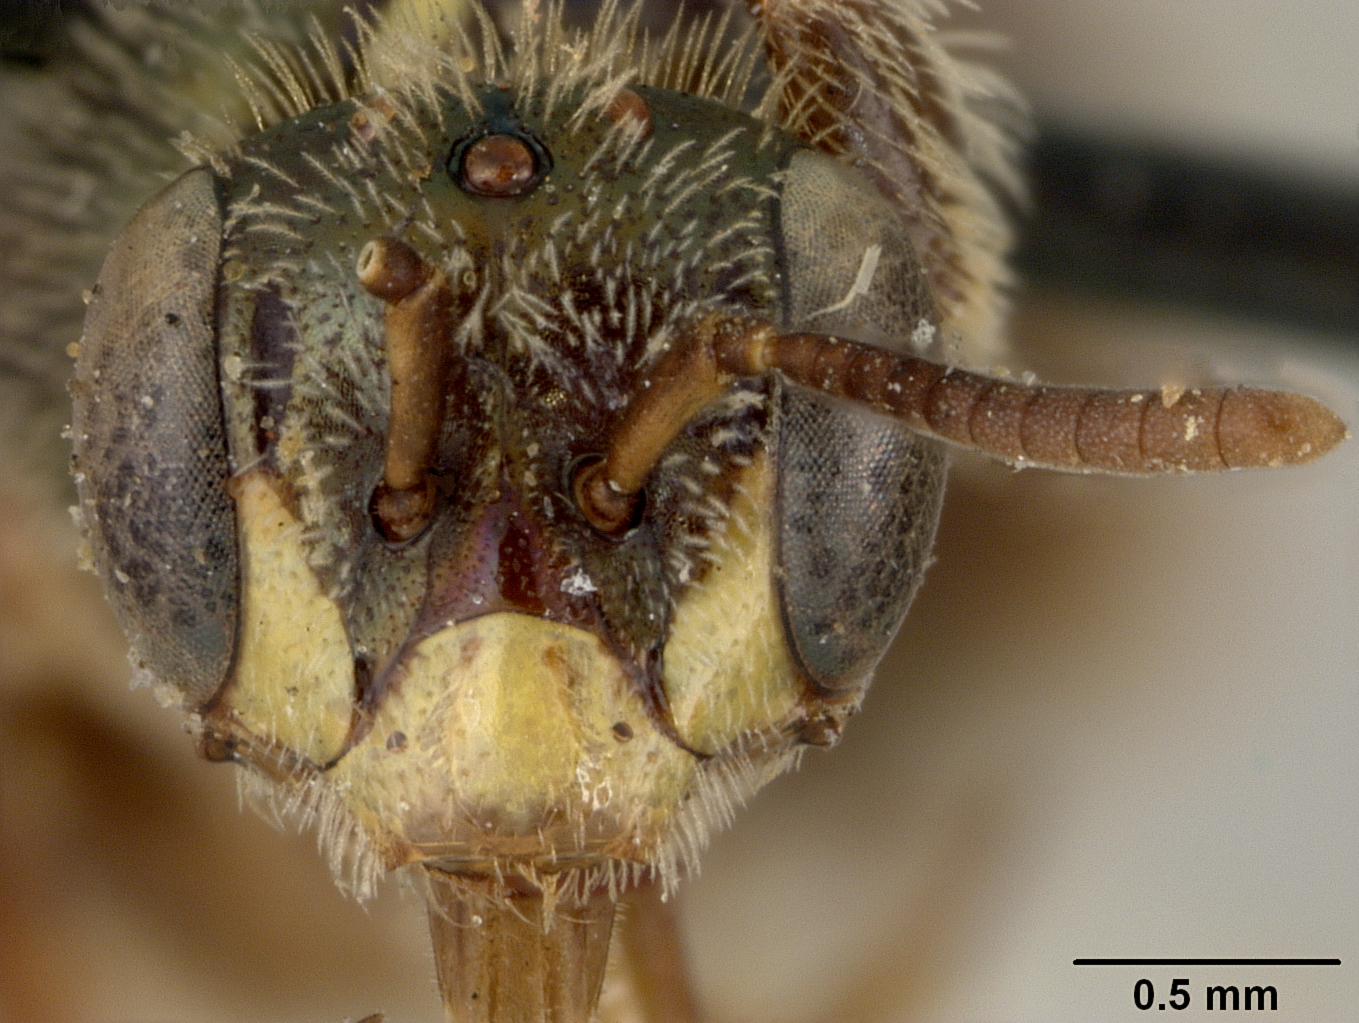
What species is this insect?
Perdita pratti
